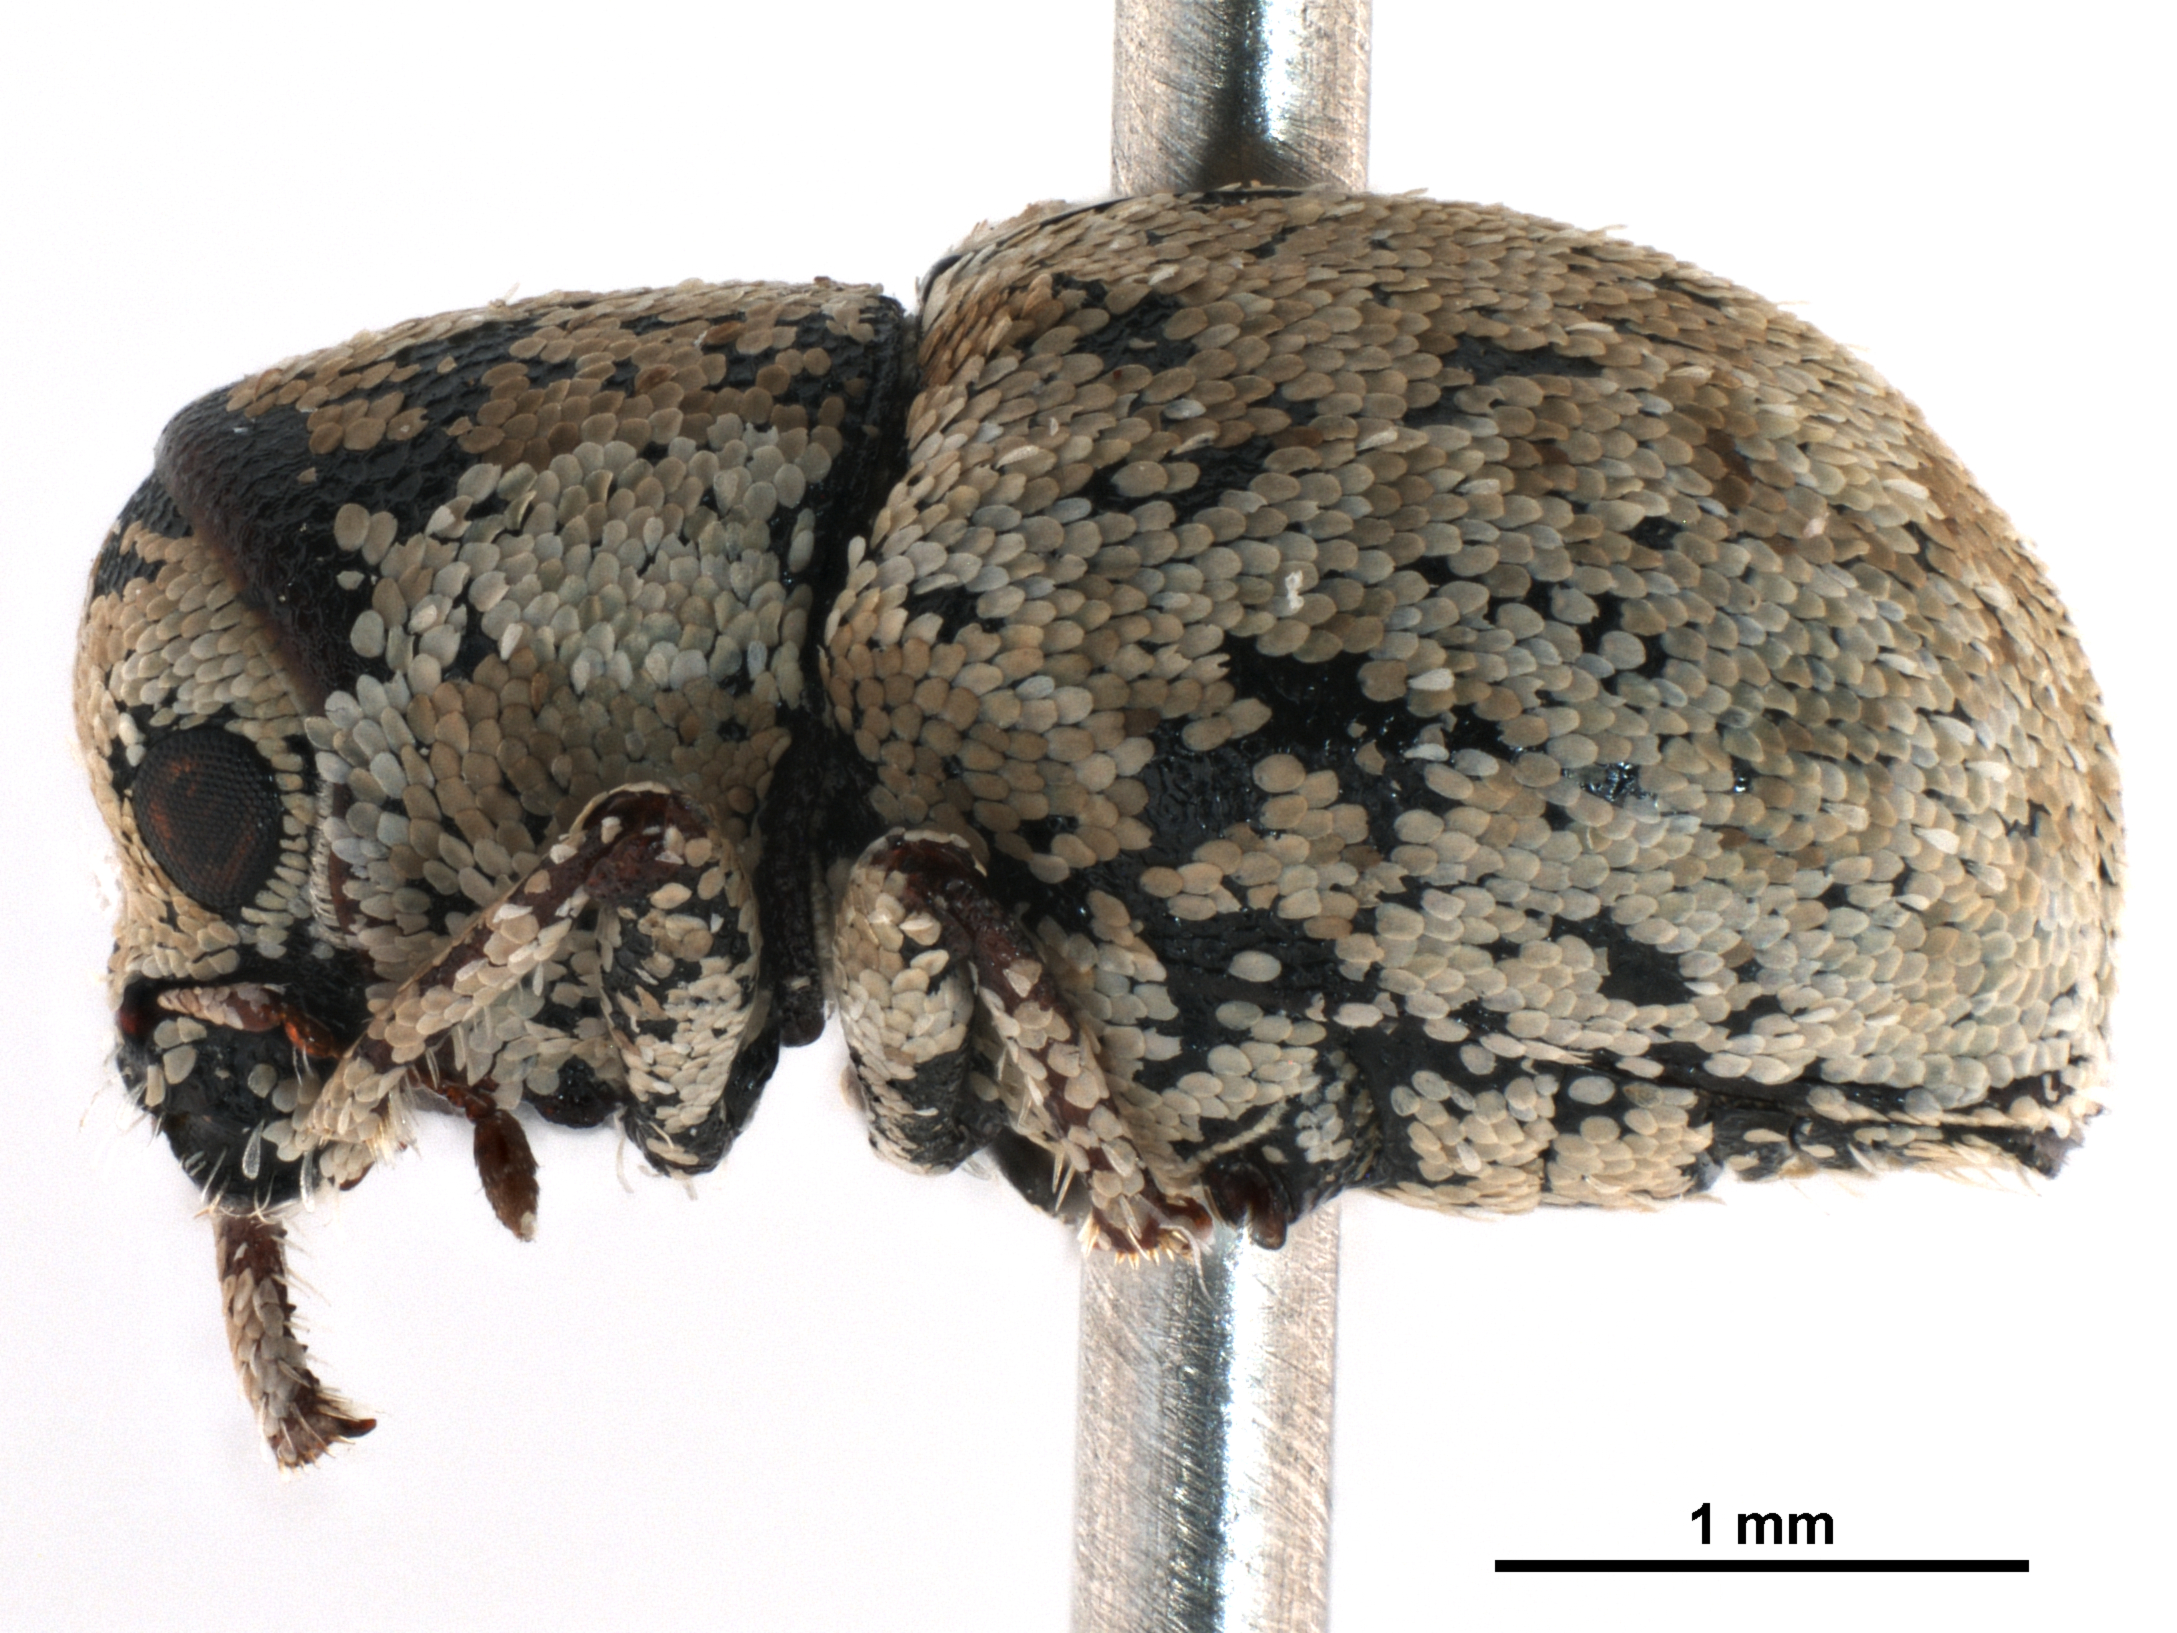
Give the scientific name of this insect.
Perieges bardus
